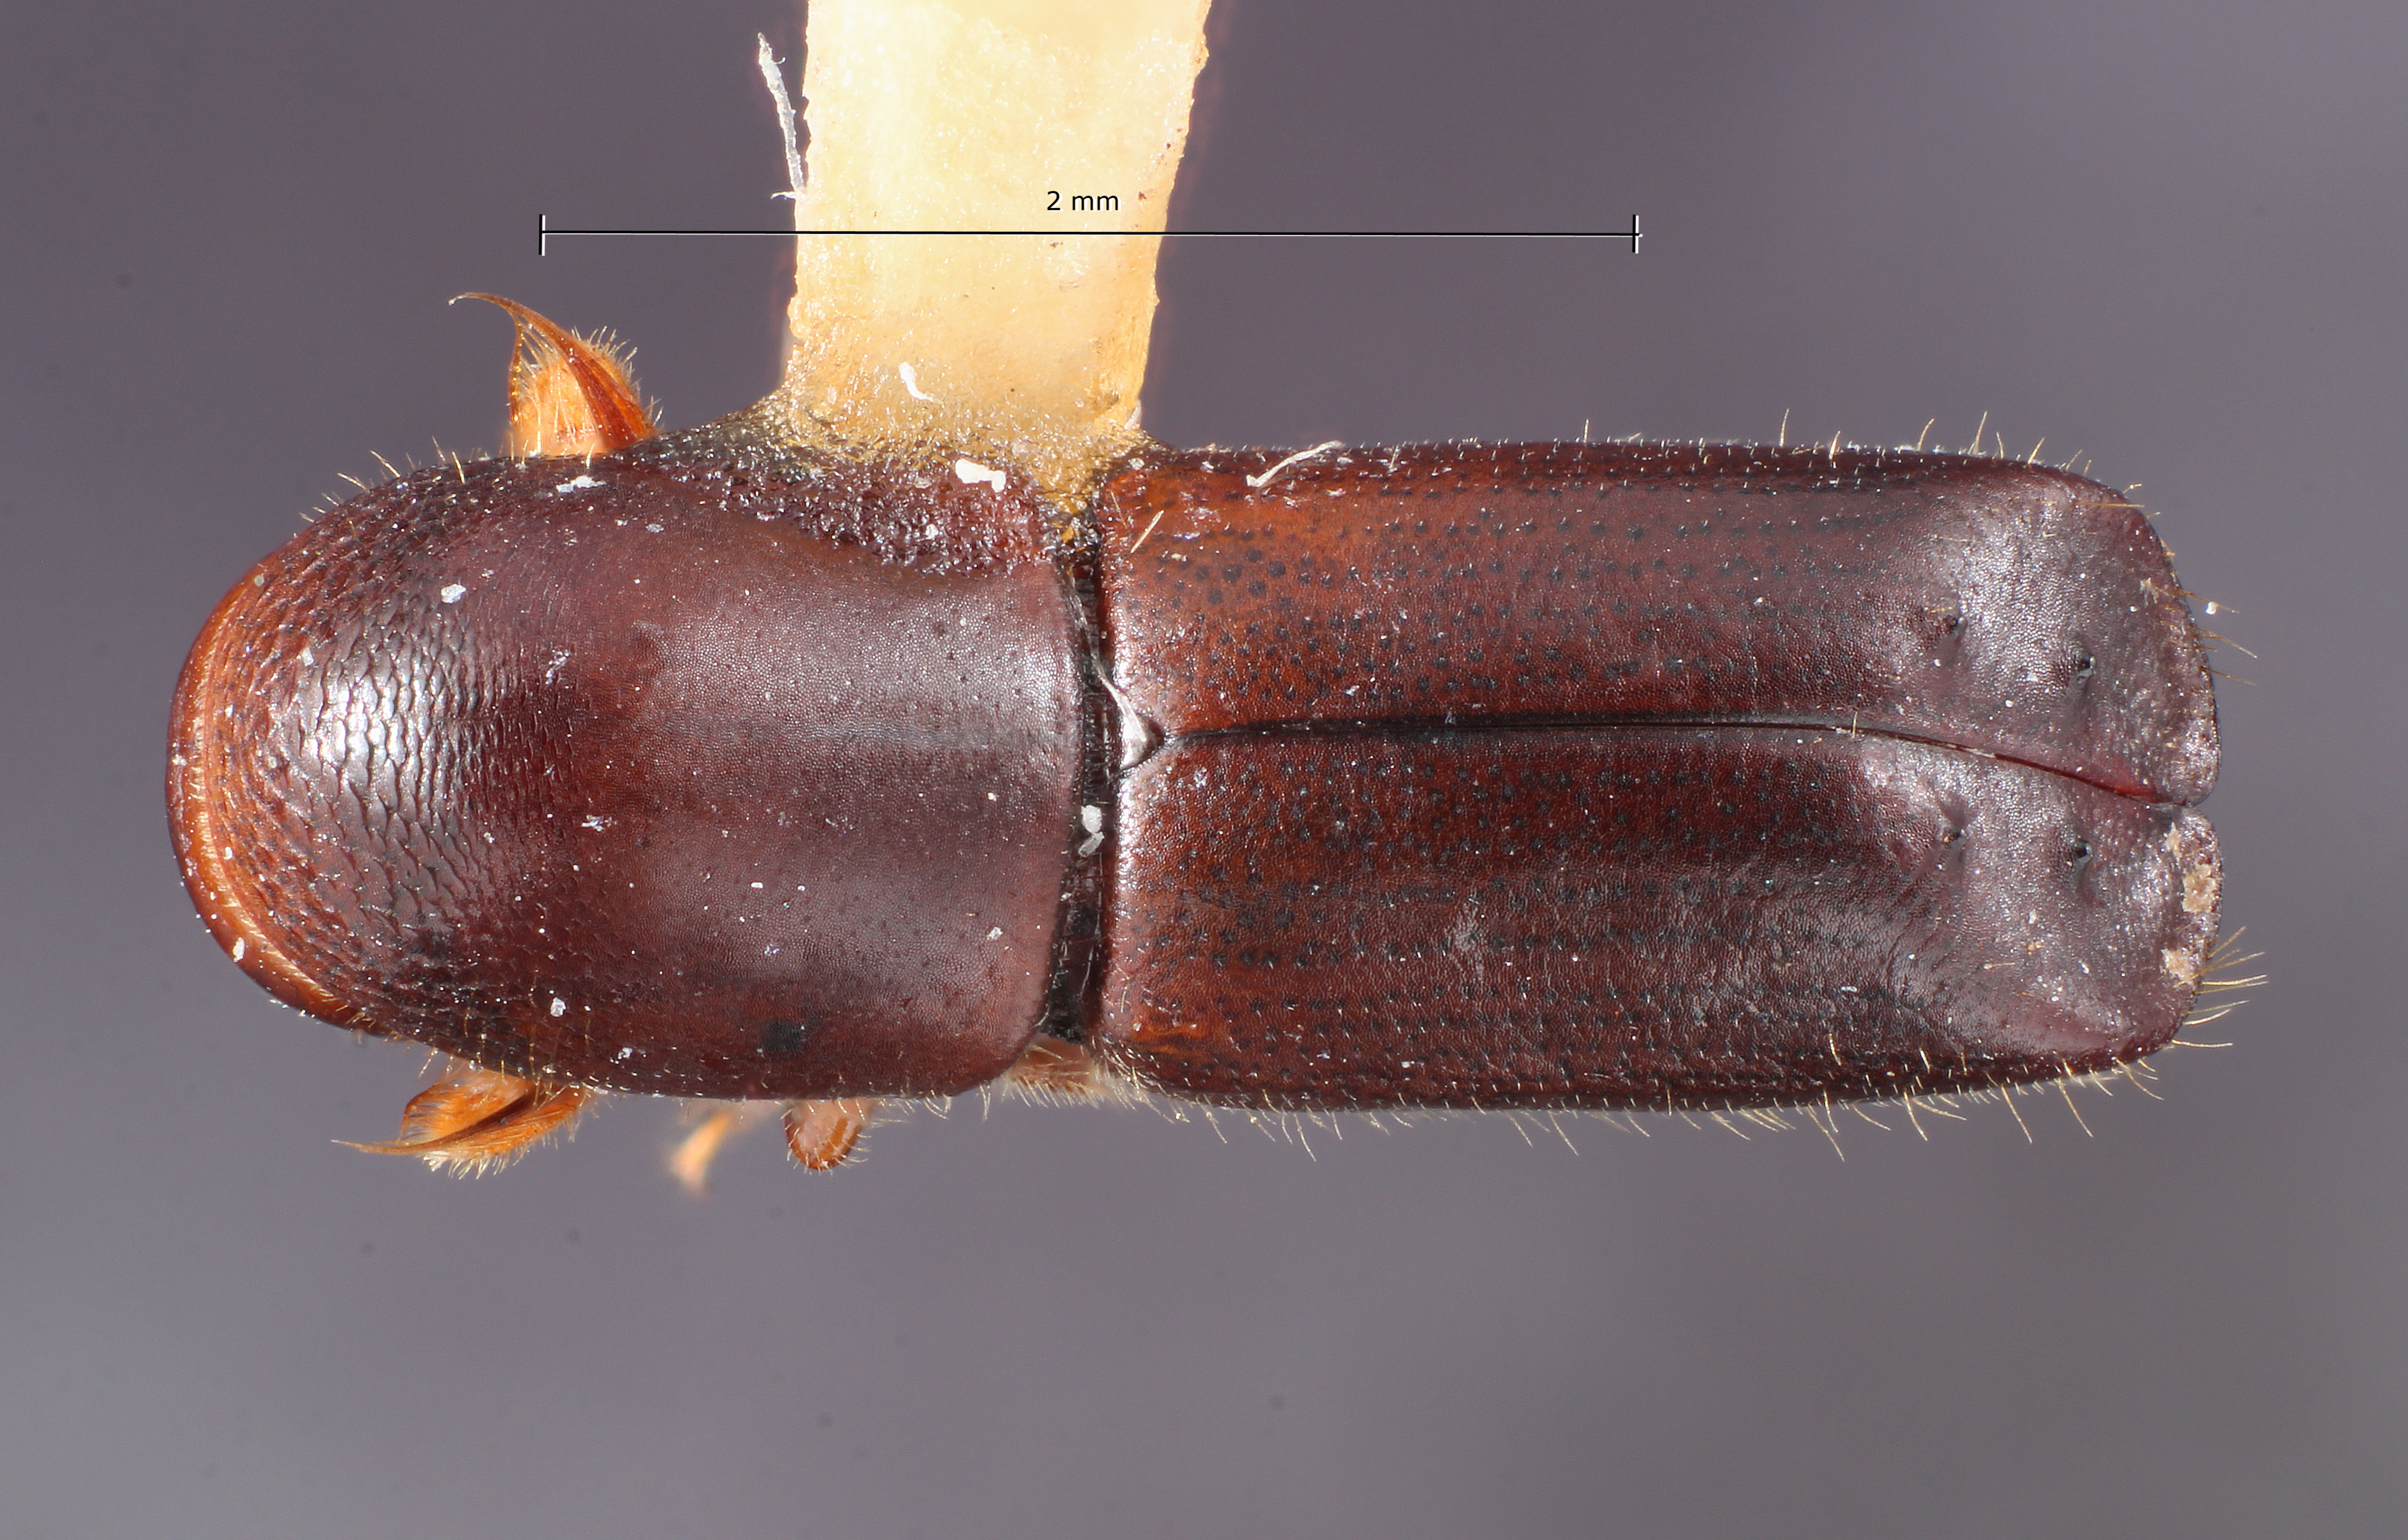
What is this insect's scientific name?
Monarthrum quercum
